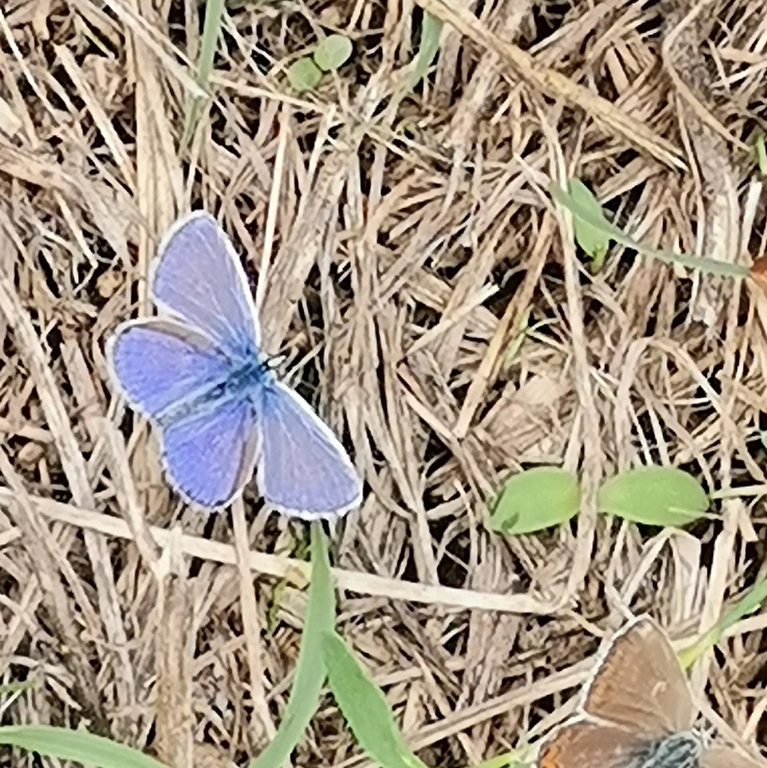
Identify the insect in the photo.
Polyommatus icarus
